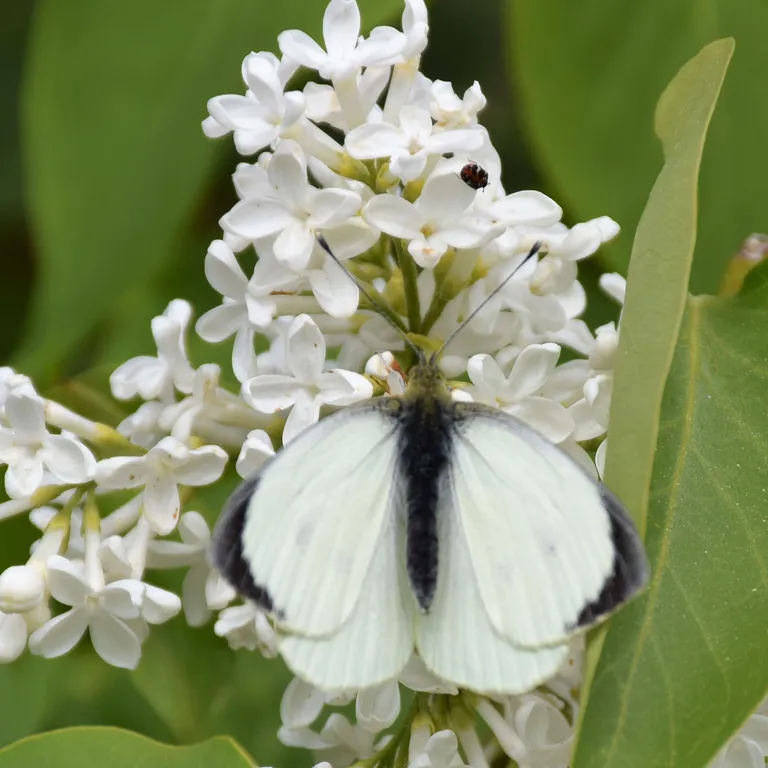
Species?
Pieris brassicae
